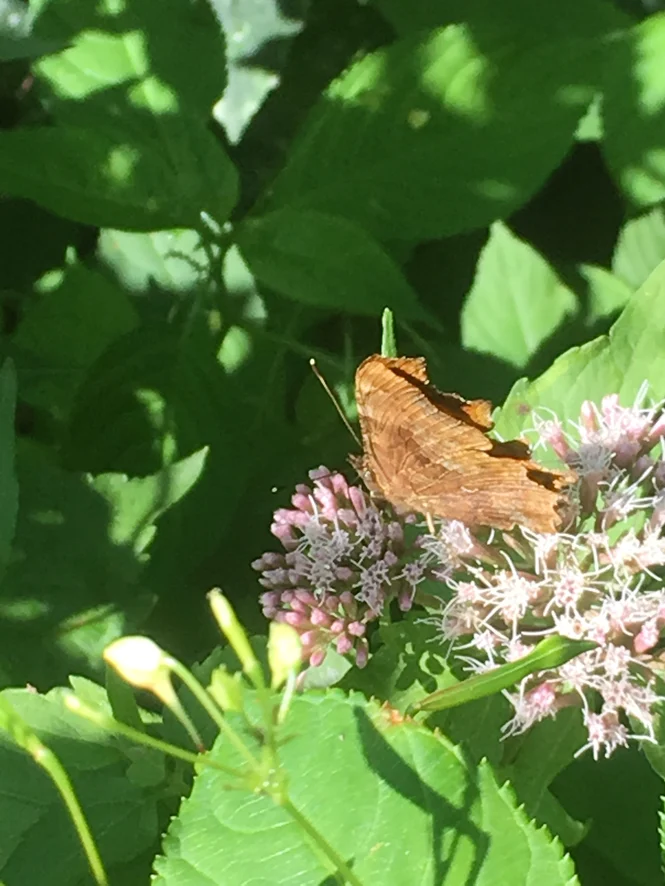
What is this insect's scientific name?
Polygonia c-album
